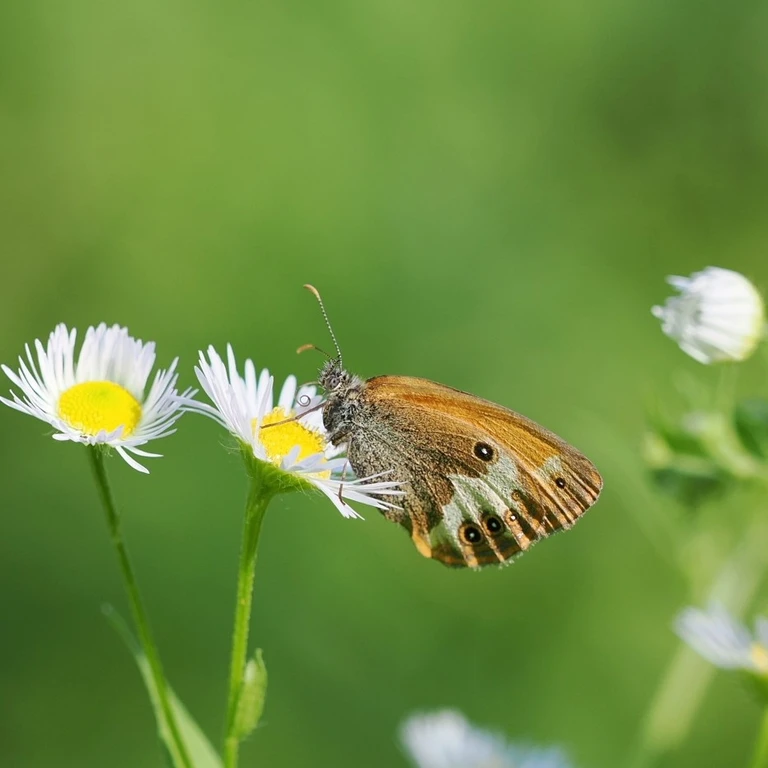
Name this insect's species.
Coenonympha arcania
